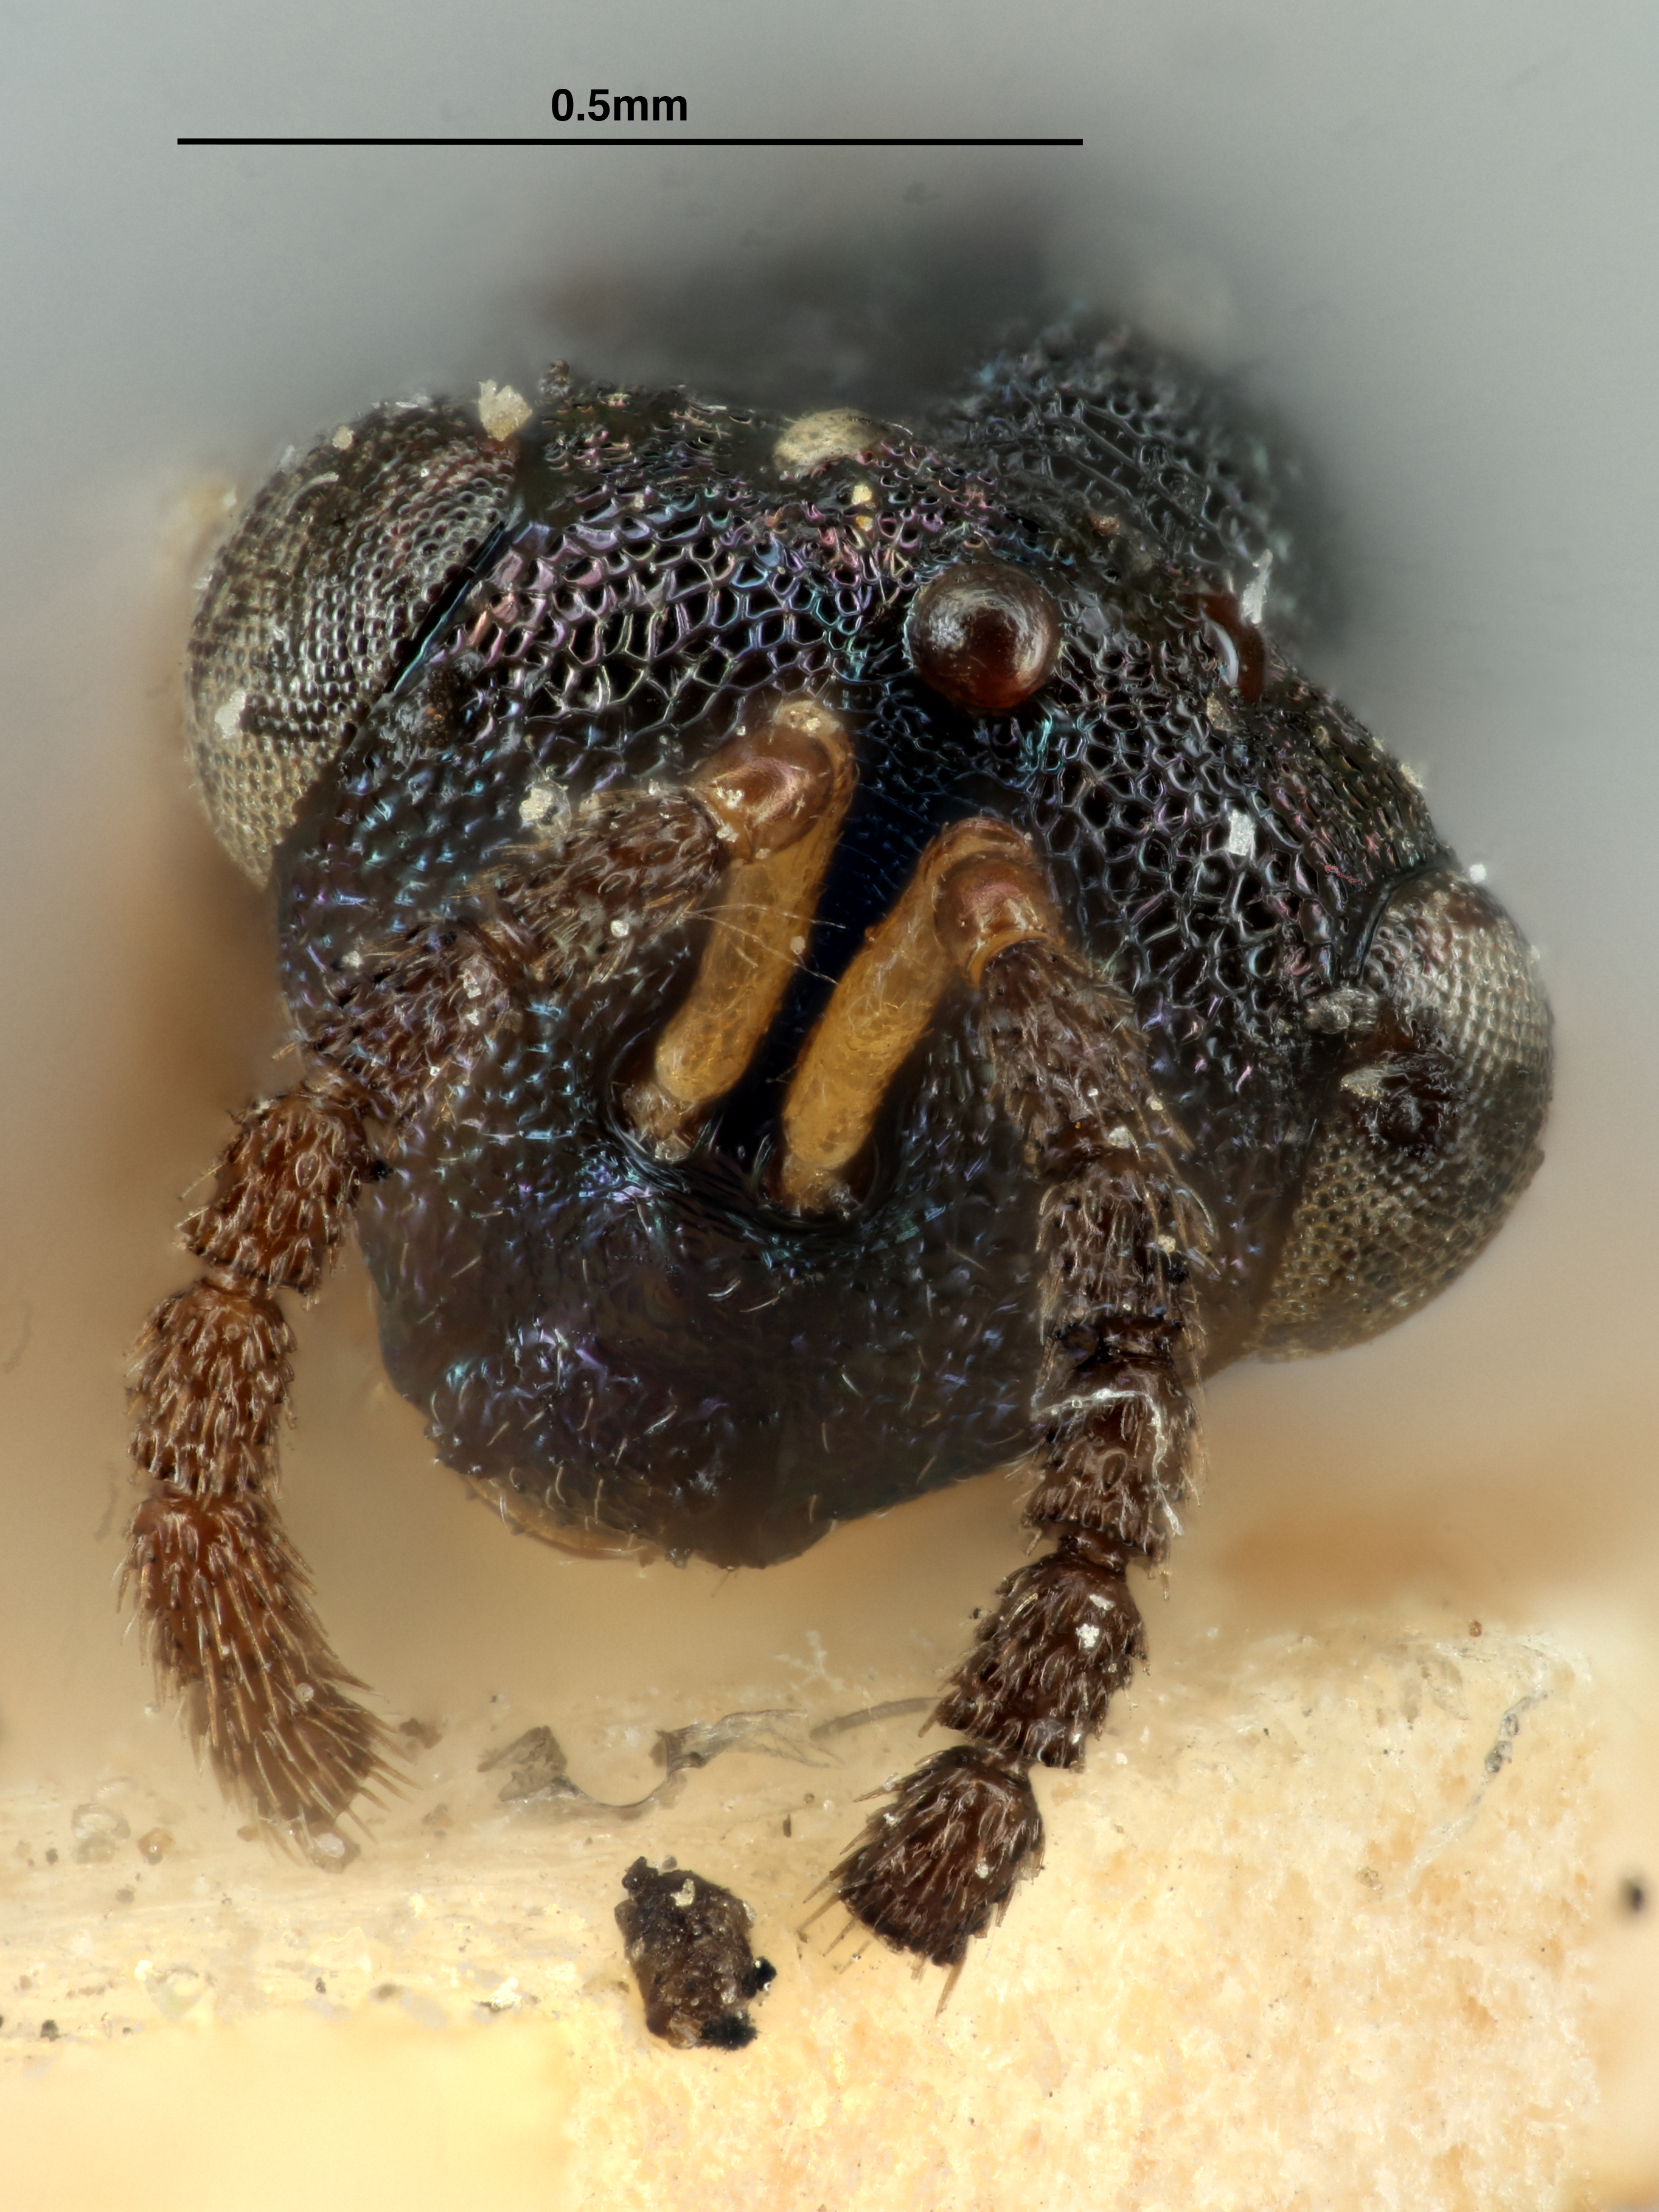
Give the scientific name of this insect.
Orasema minuta
